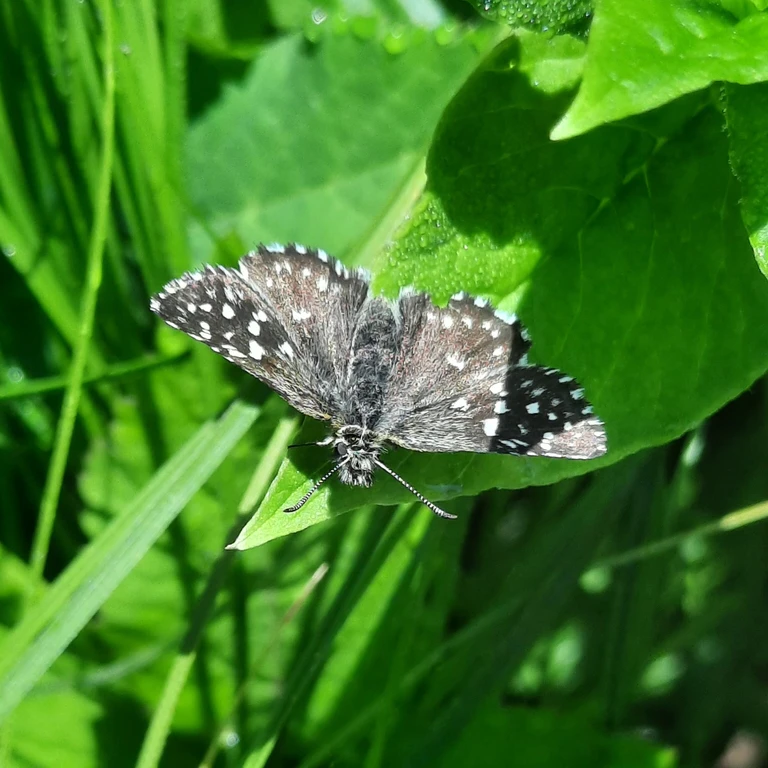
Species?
Pyrgus malvae
